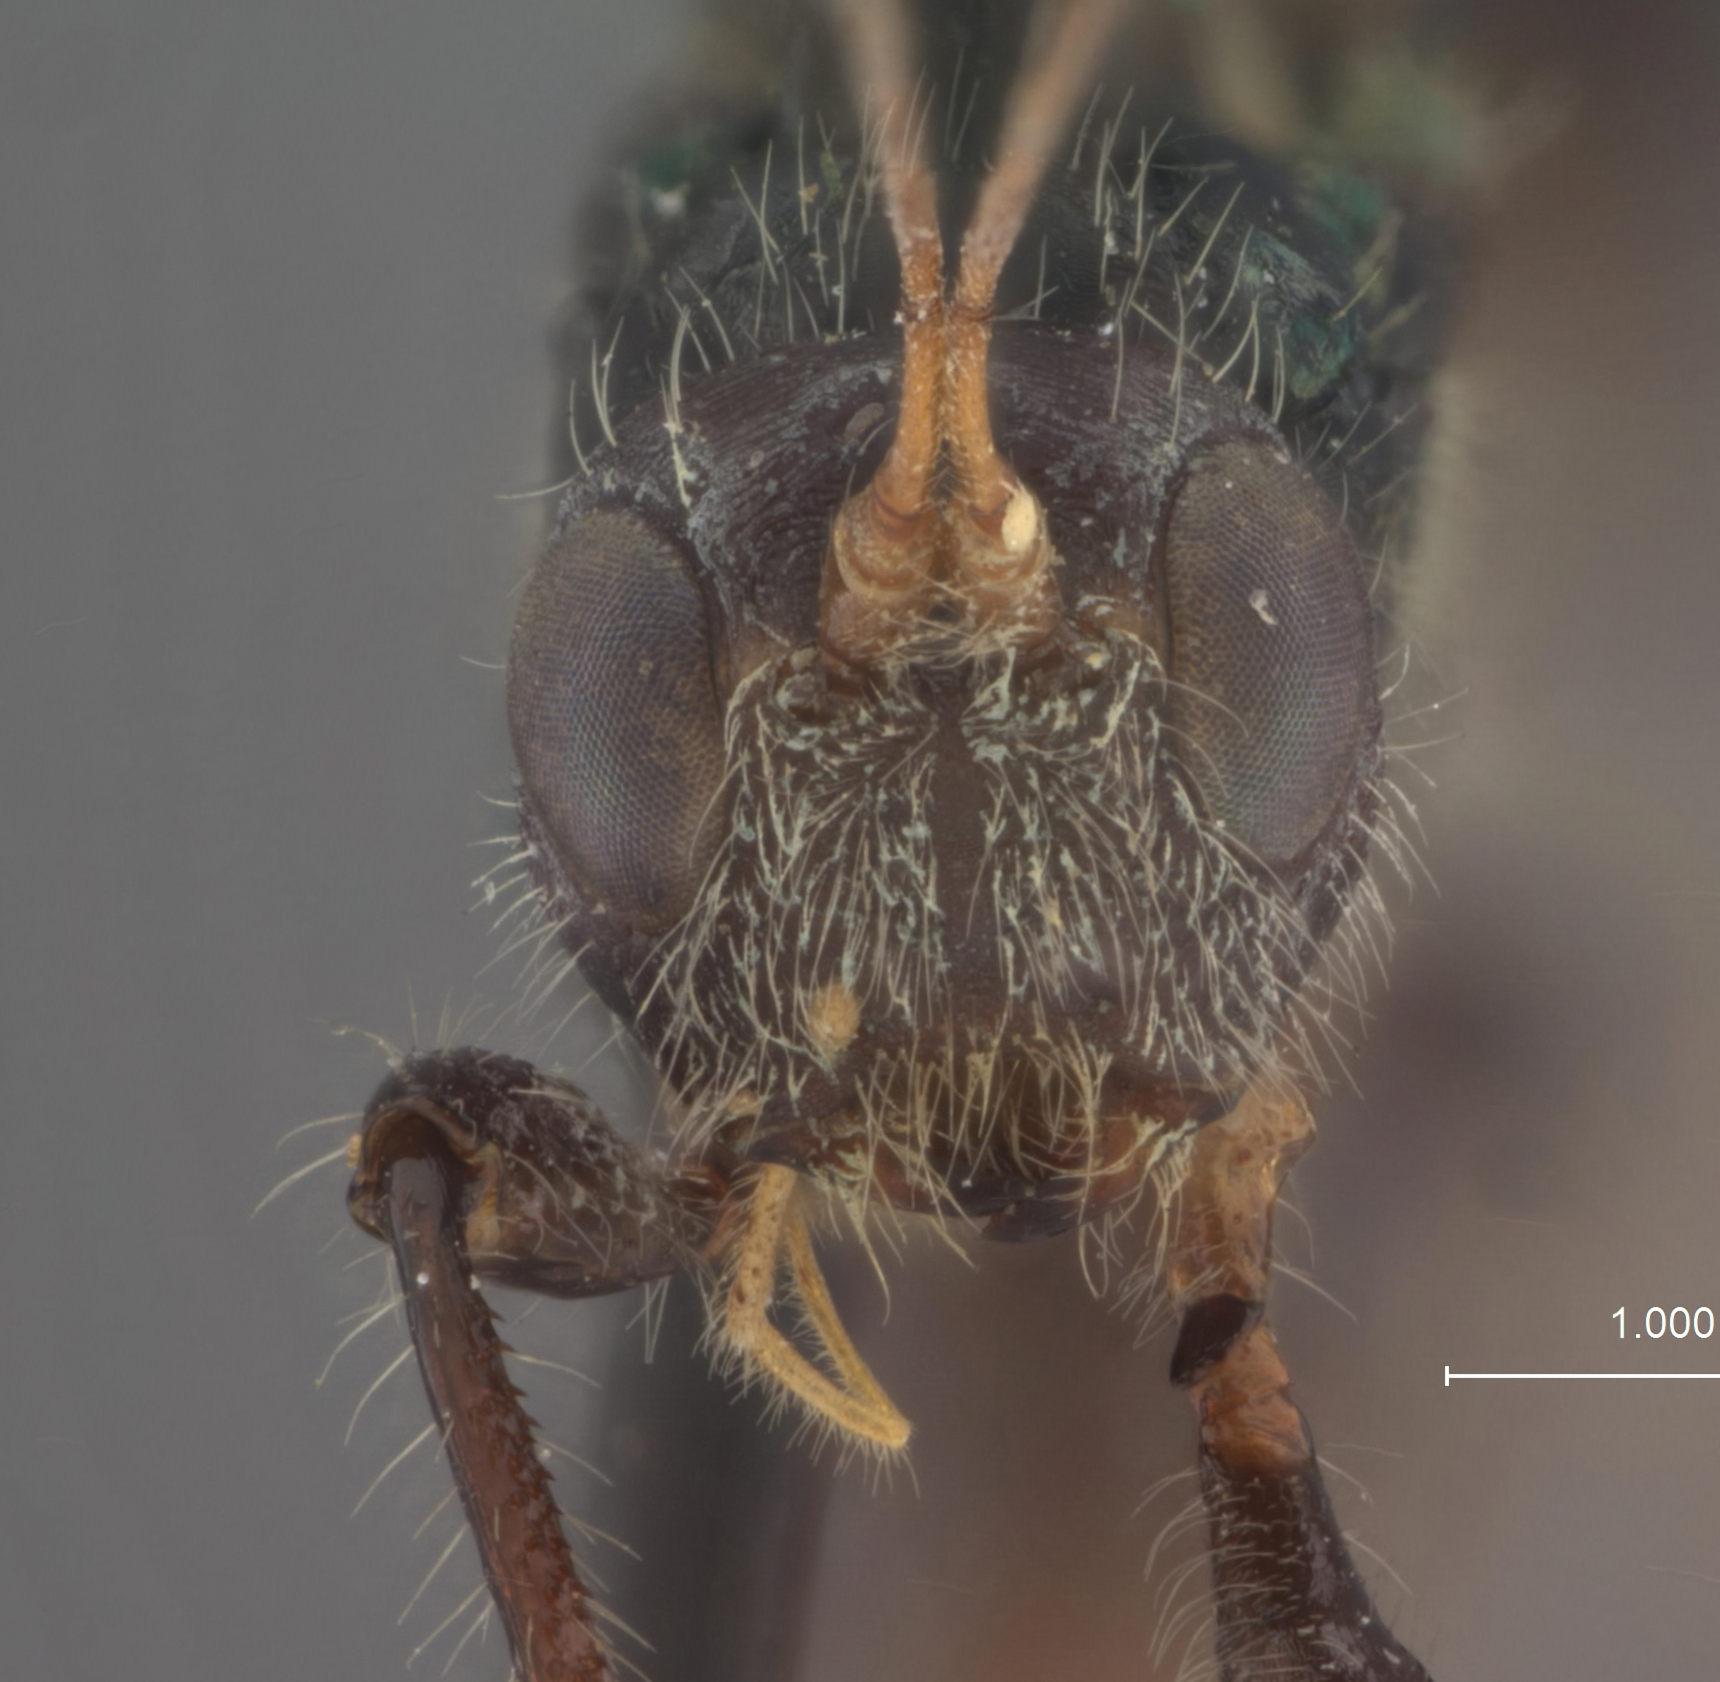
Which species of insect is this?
Spathius caenius
